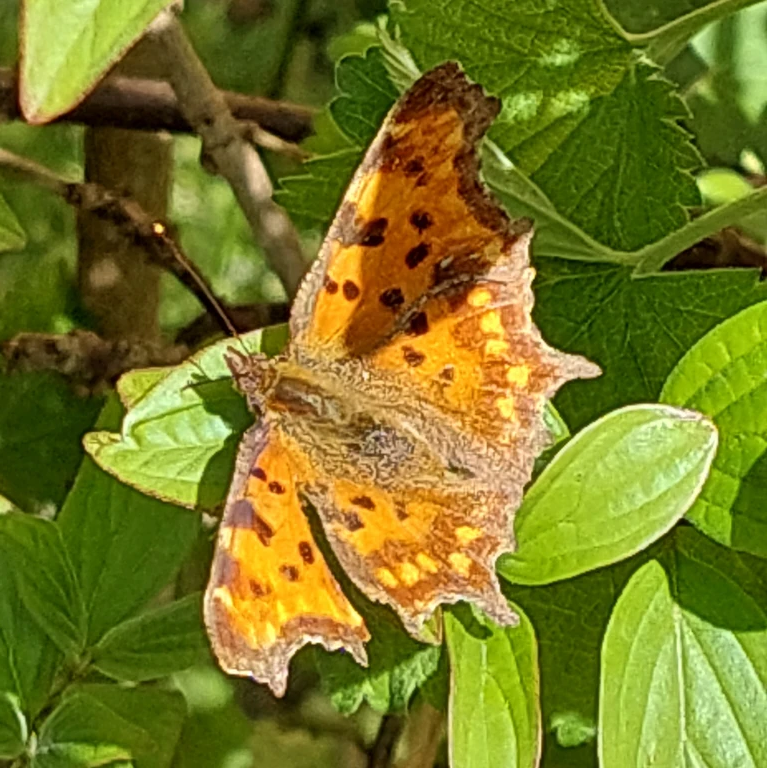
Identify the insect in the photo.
Polygonia c-album
